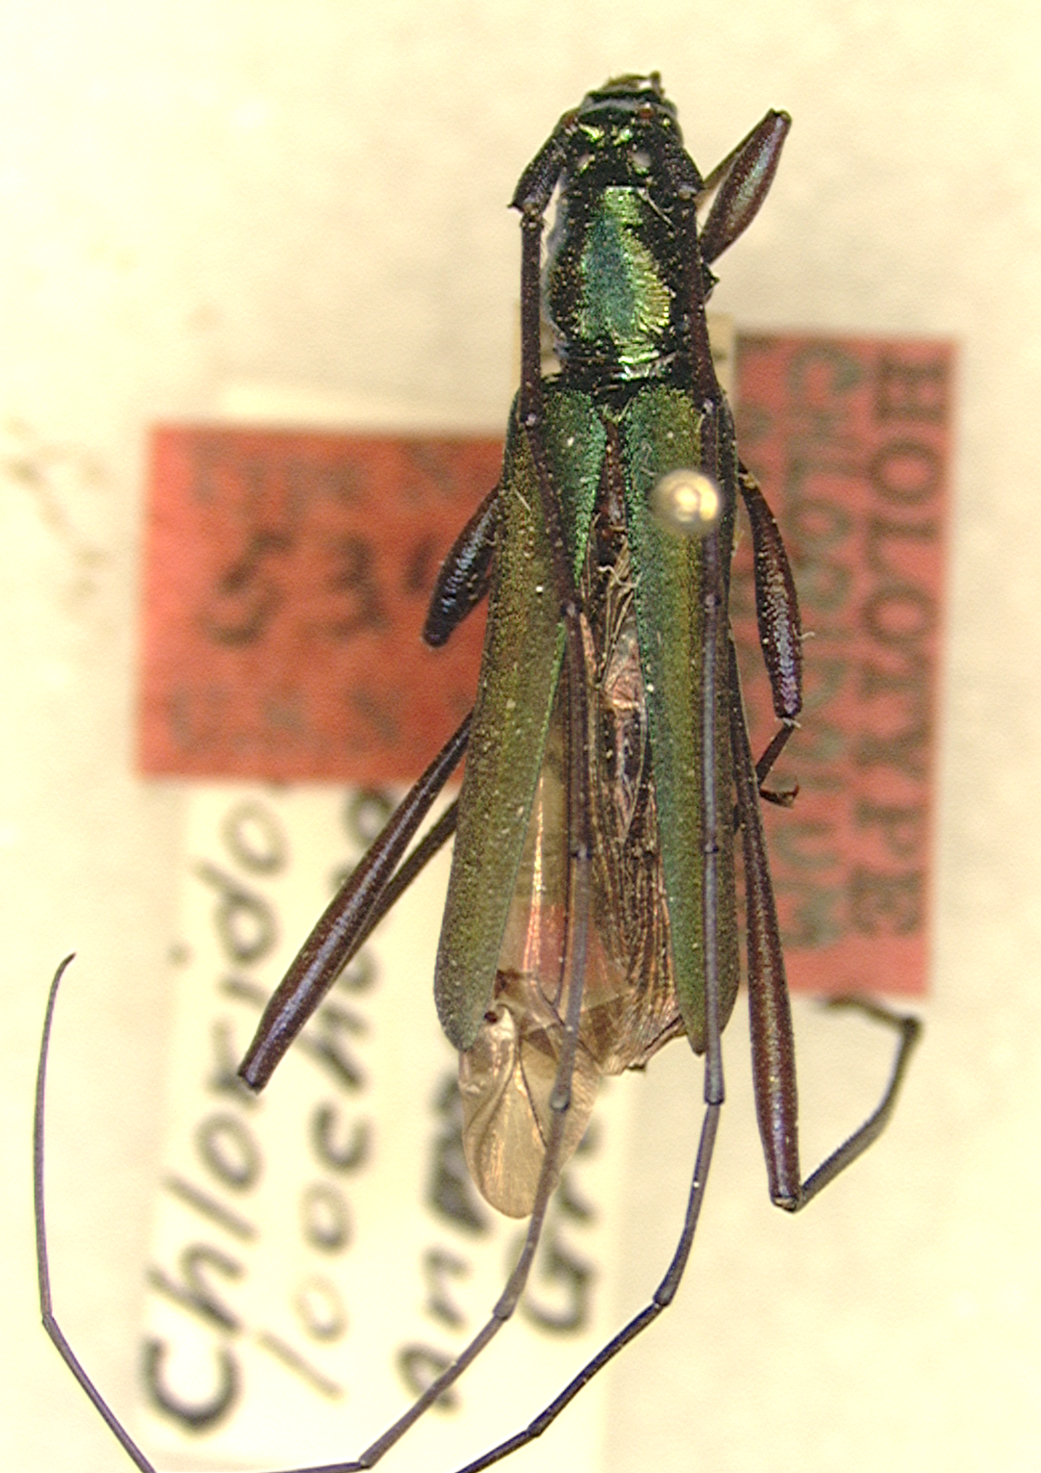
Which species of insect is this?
Chloridolum loochooanum
